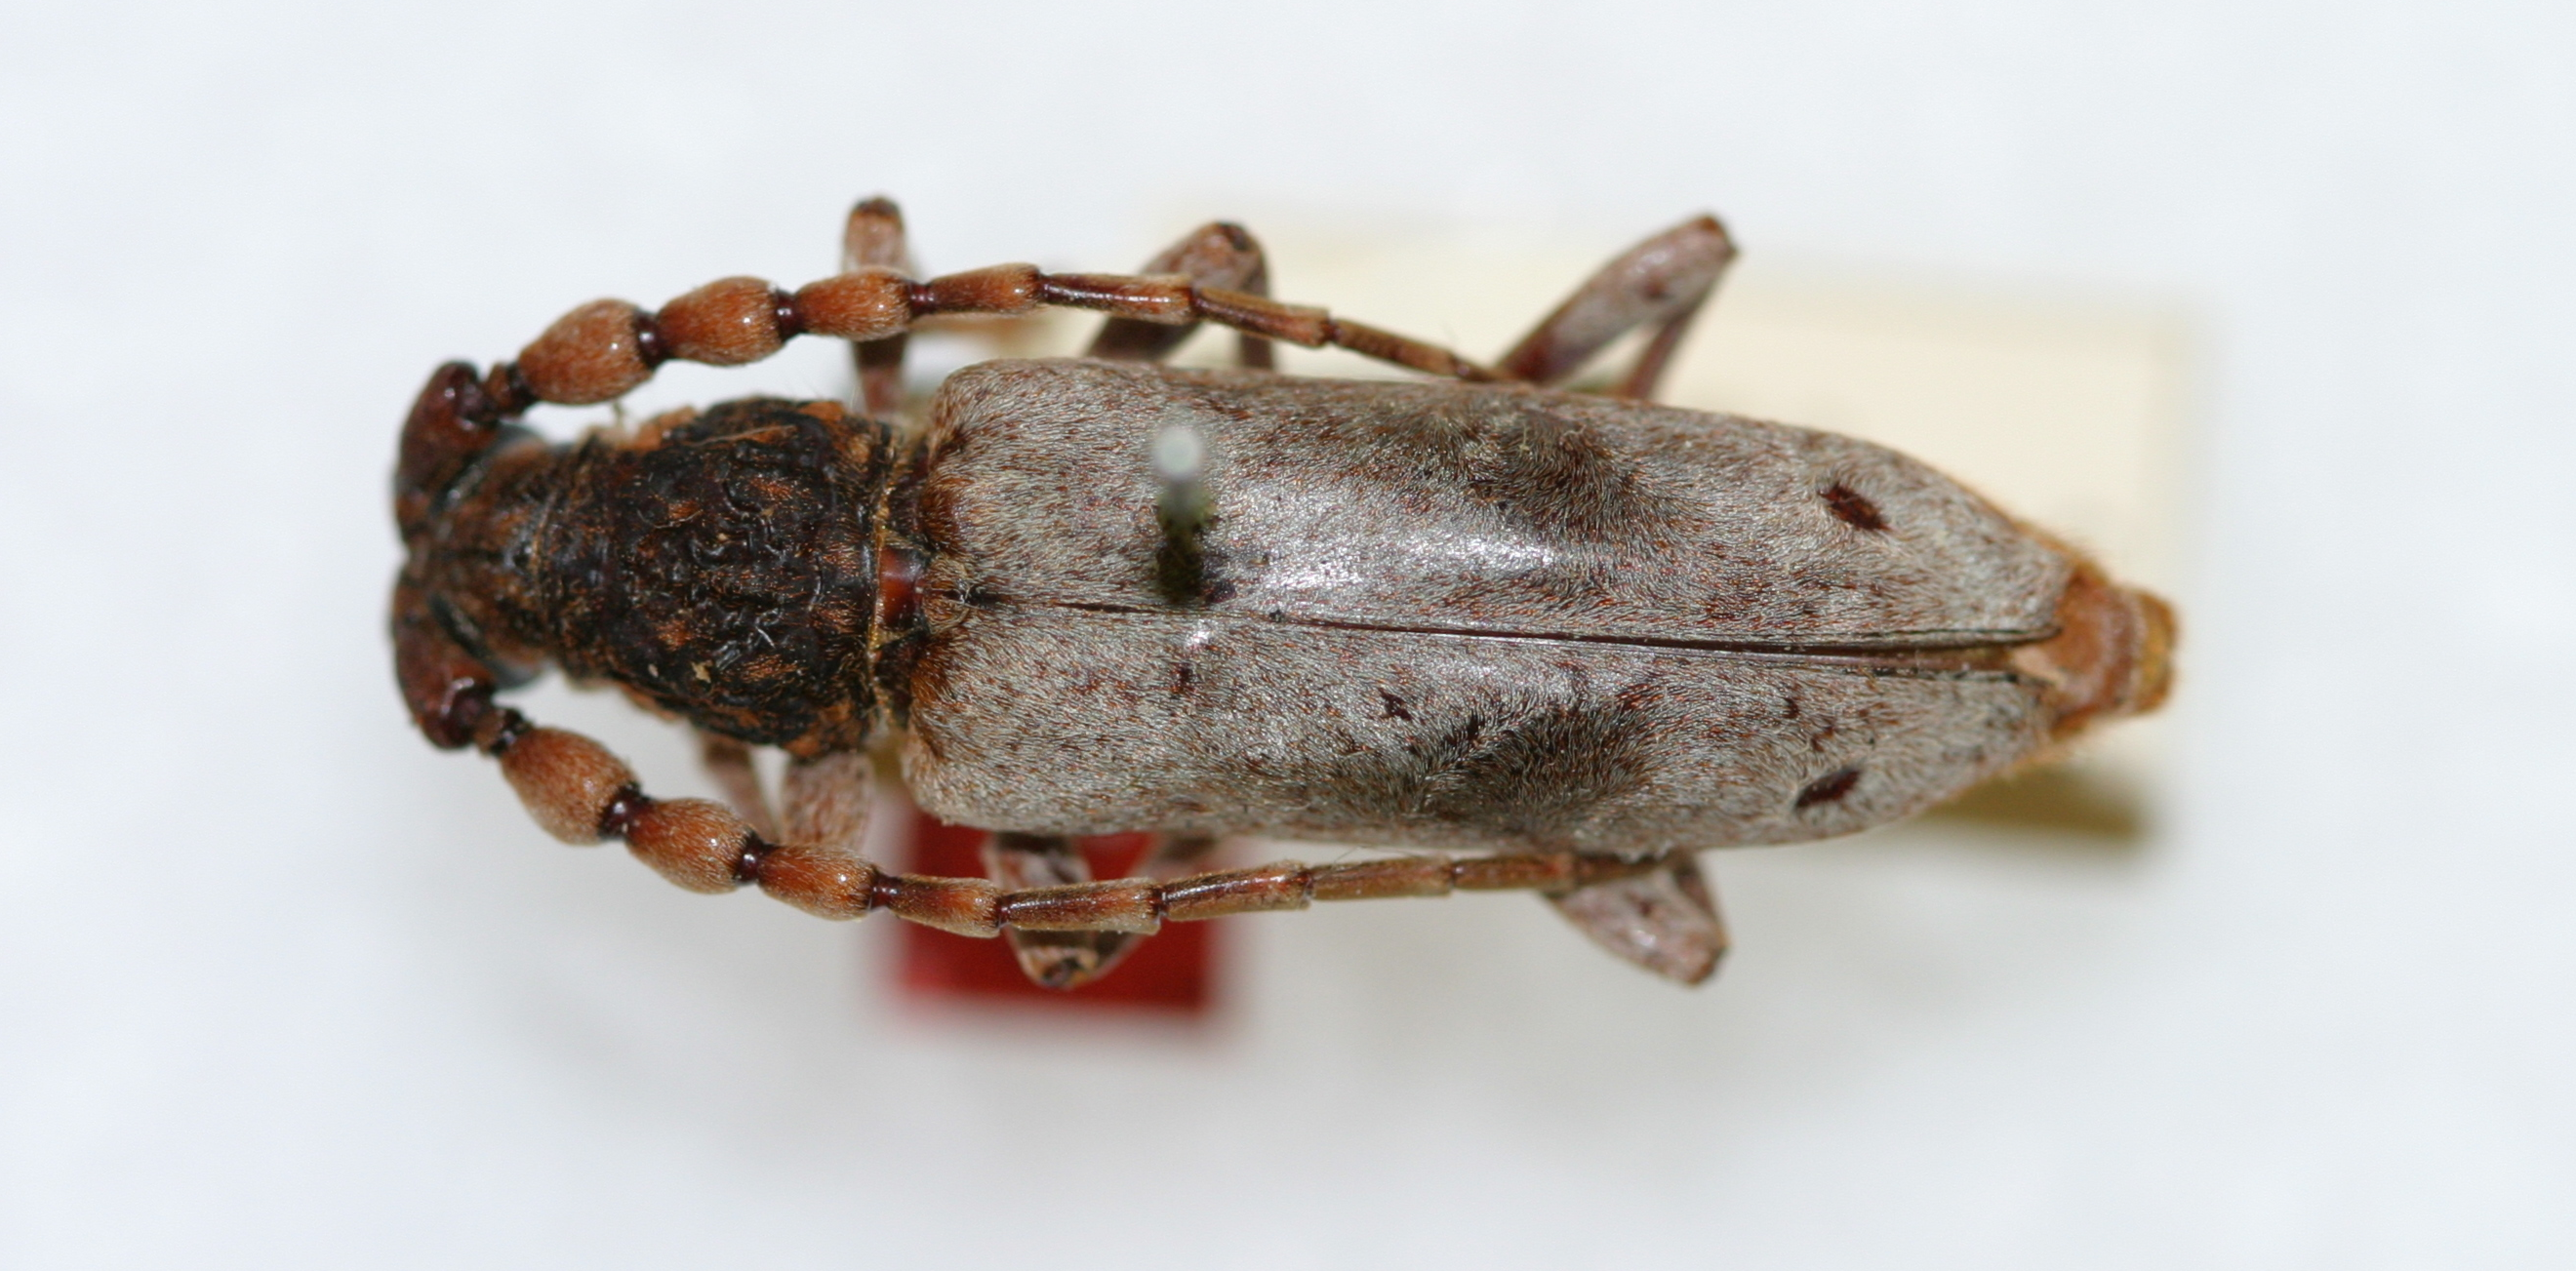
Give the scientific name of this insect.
Zatrephus javanicus
